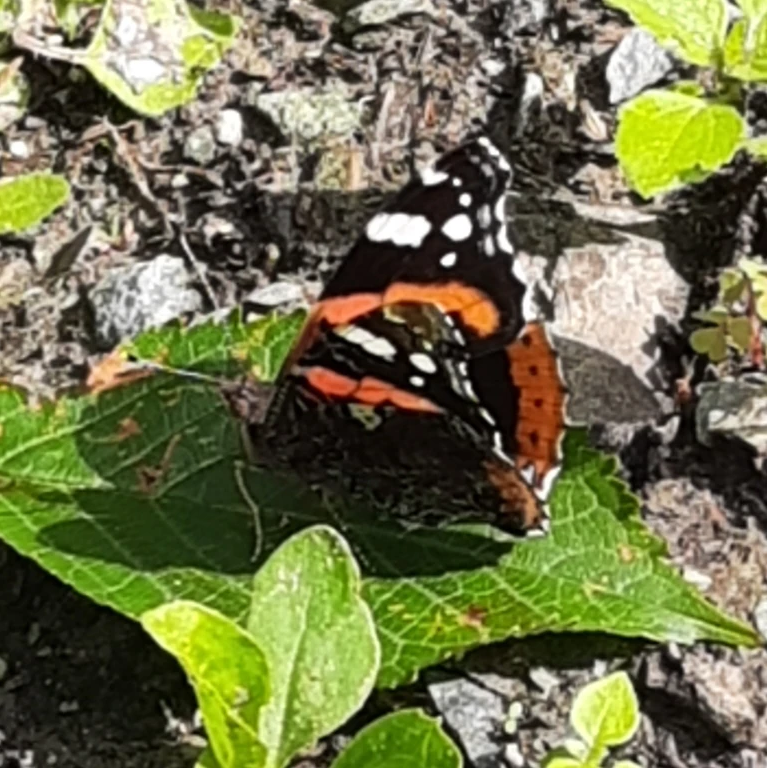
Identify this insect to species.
Vanessa atalanta
